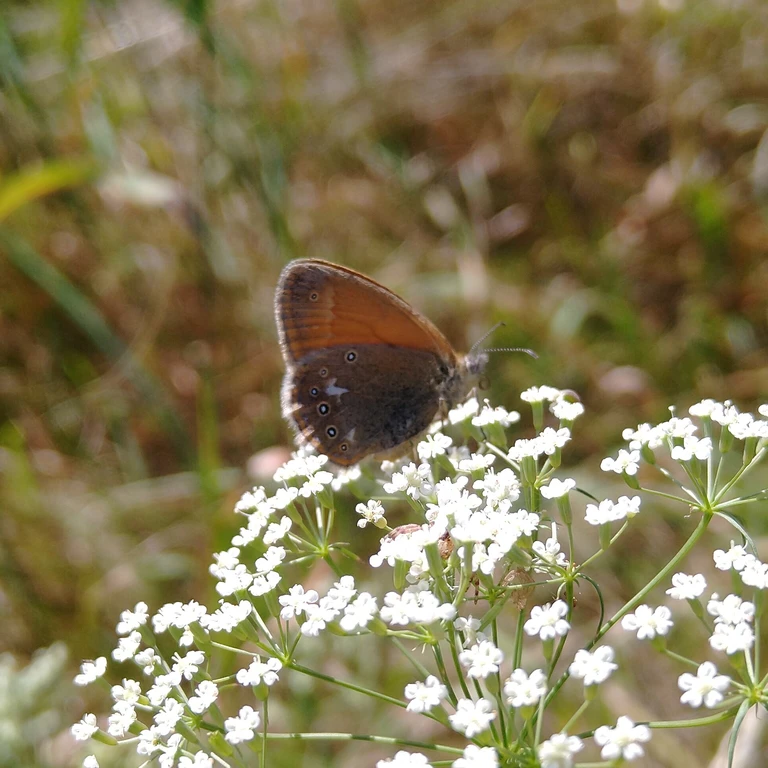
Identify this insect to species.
Coenonympha glycerion (also Coenonympha iphis)
